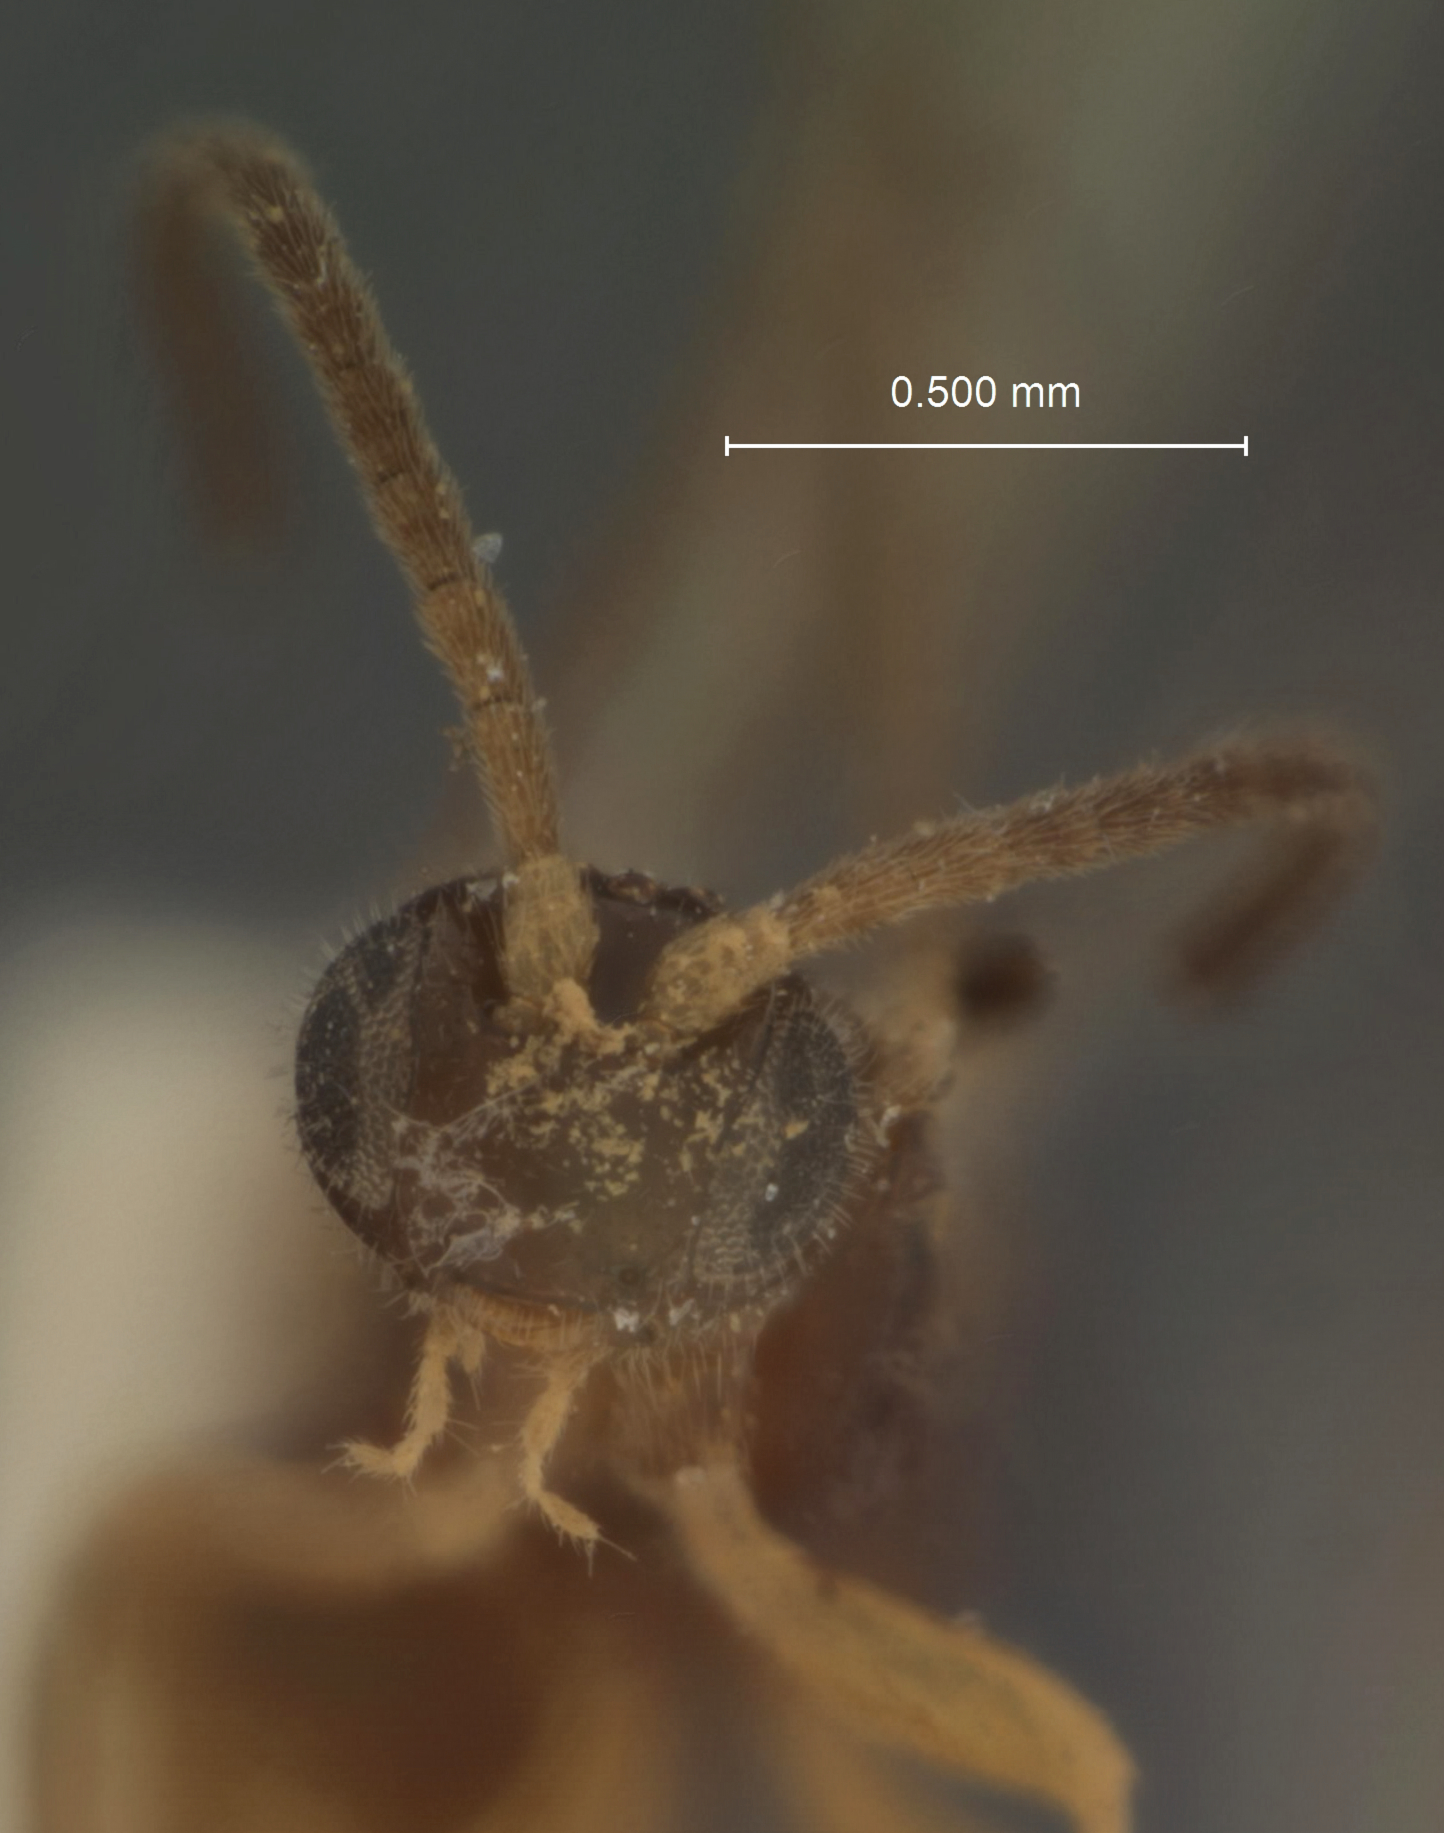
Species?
Apanteles politus
